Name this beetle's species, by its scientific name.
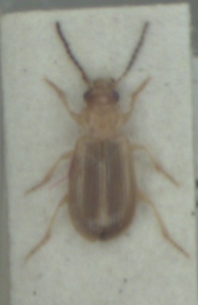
Dicheirotrichus placidus
